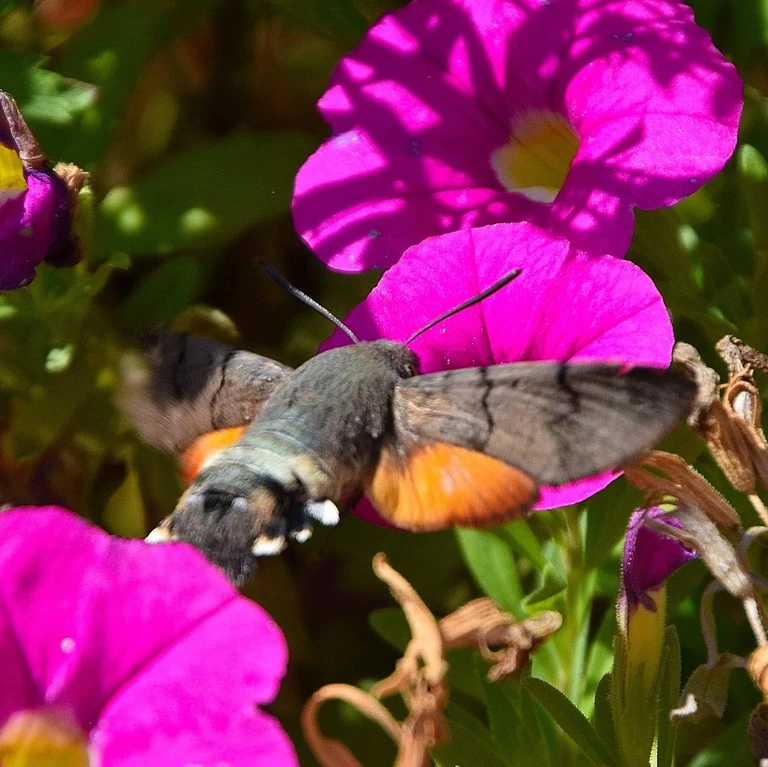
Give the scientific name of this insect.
Macroglossum stellatarum
